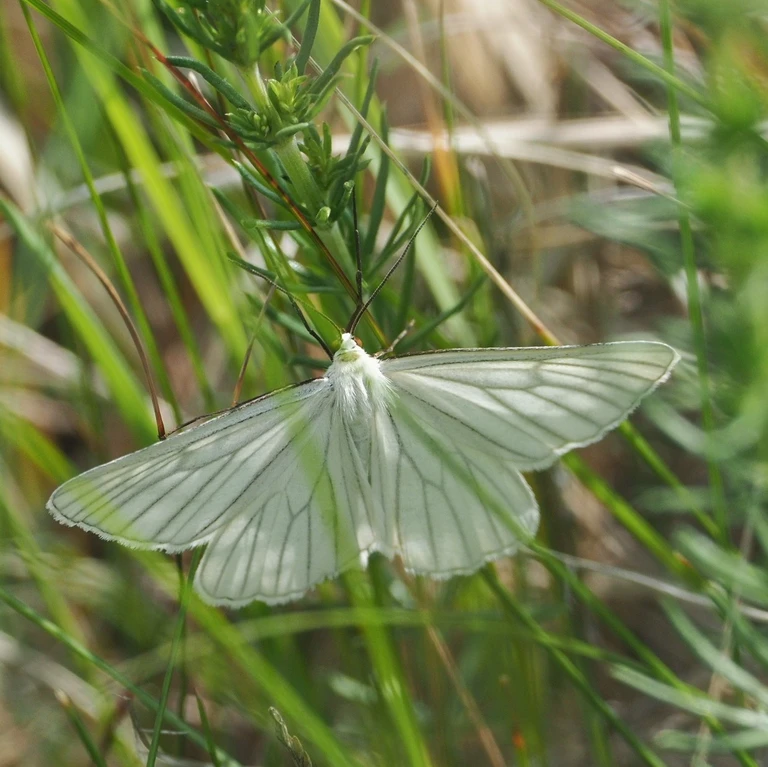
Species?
Siona lineata
